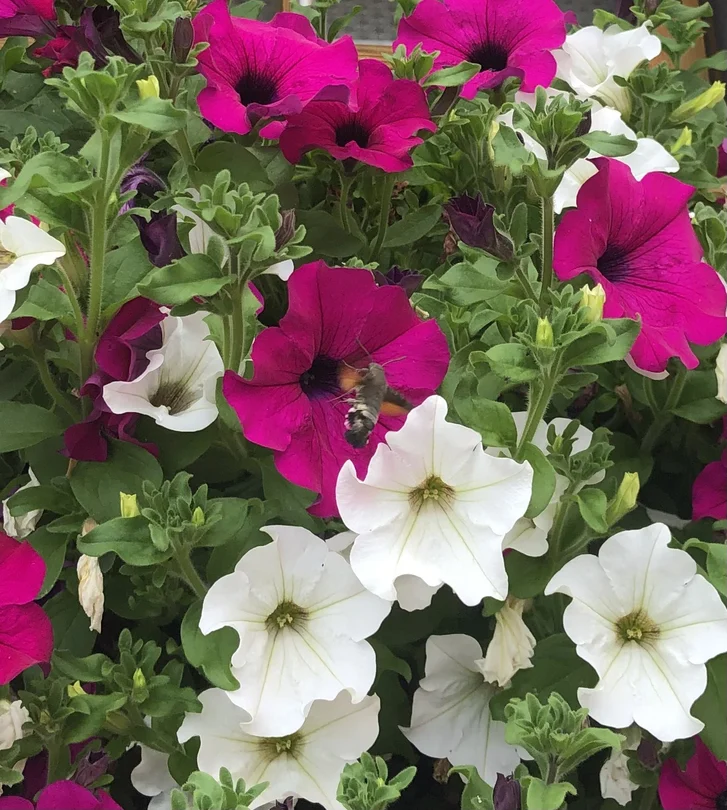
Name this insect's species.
Macroglossum stellatarum
